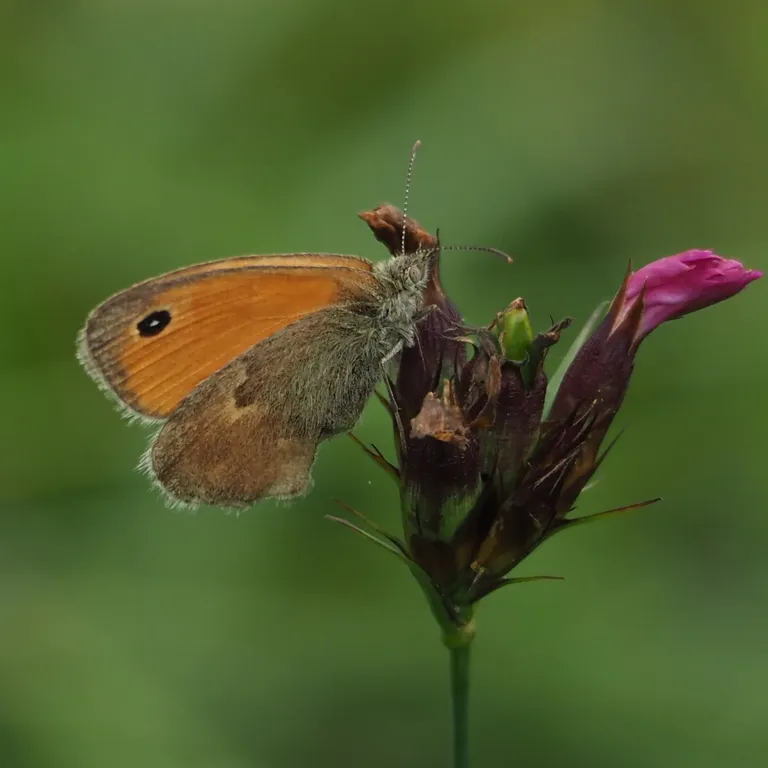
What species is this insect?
Coenonympha pamphilus
